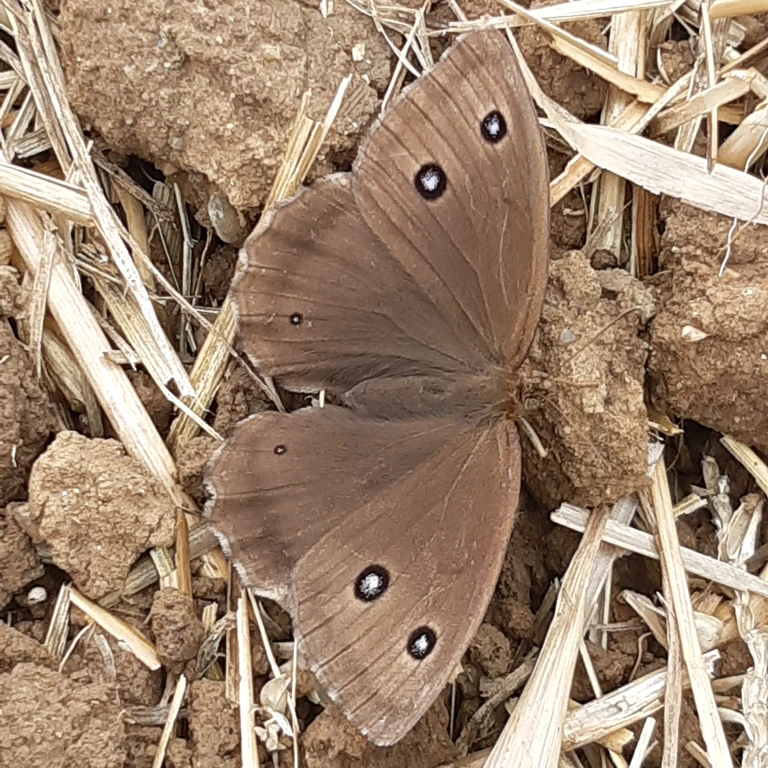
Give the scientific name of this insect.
Minois dryas
